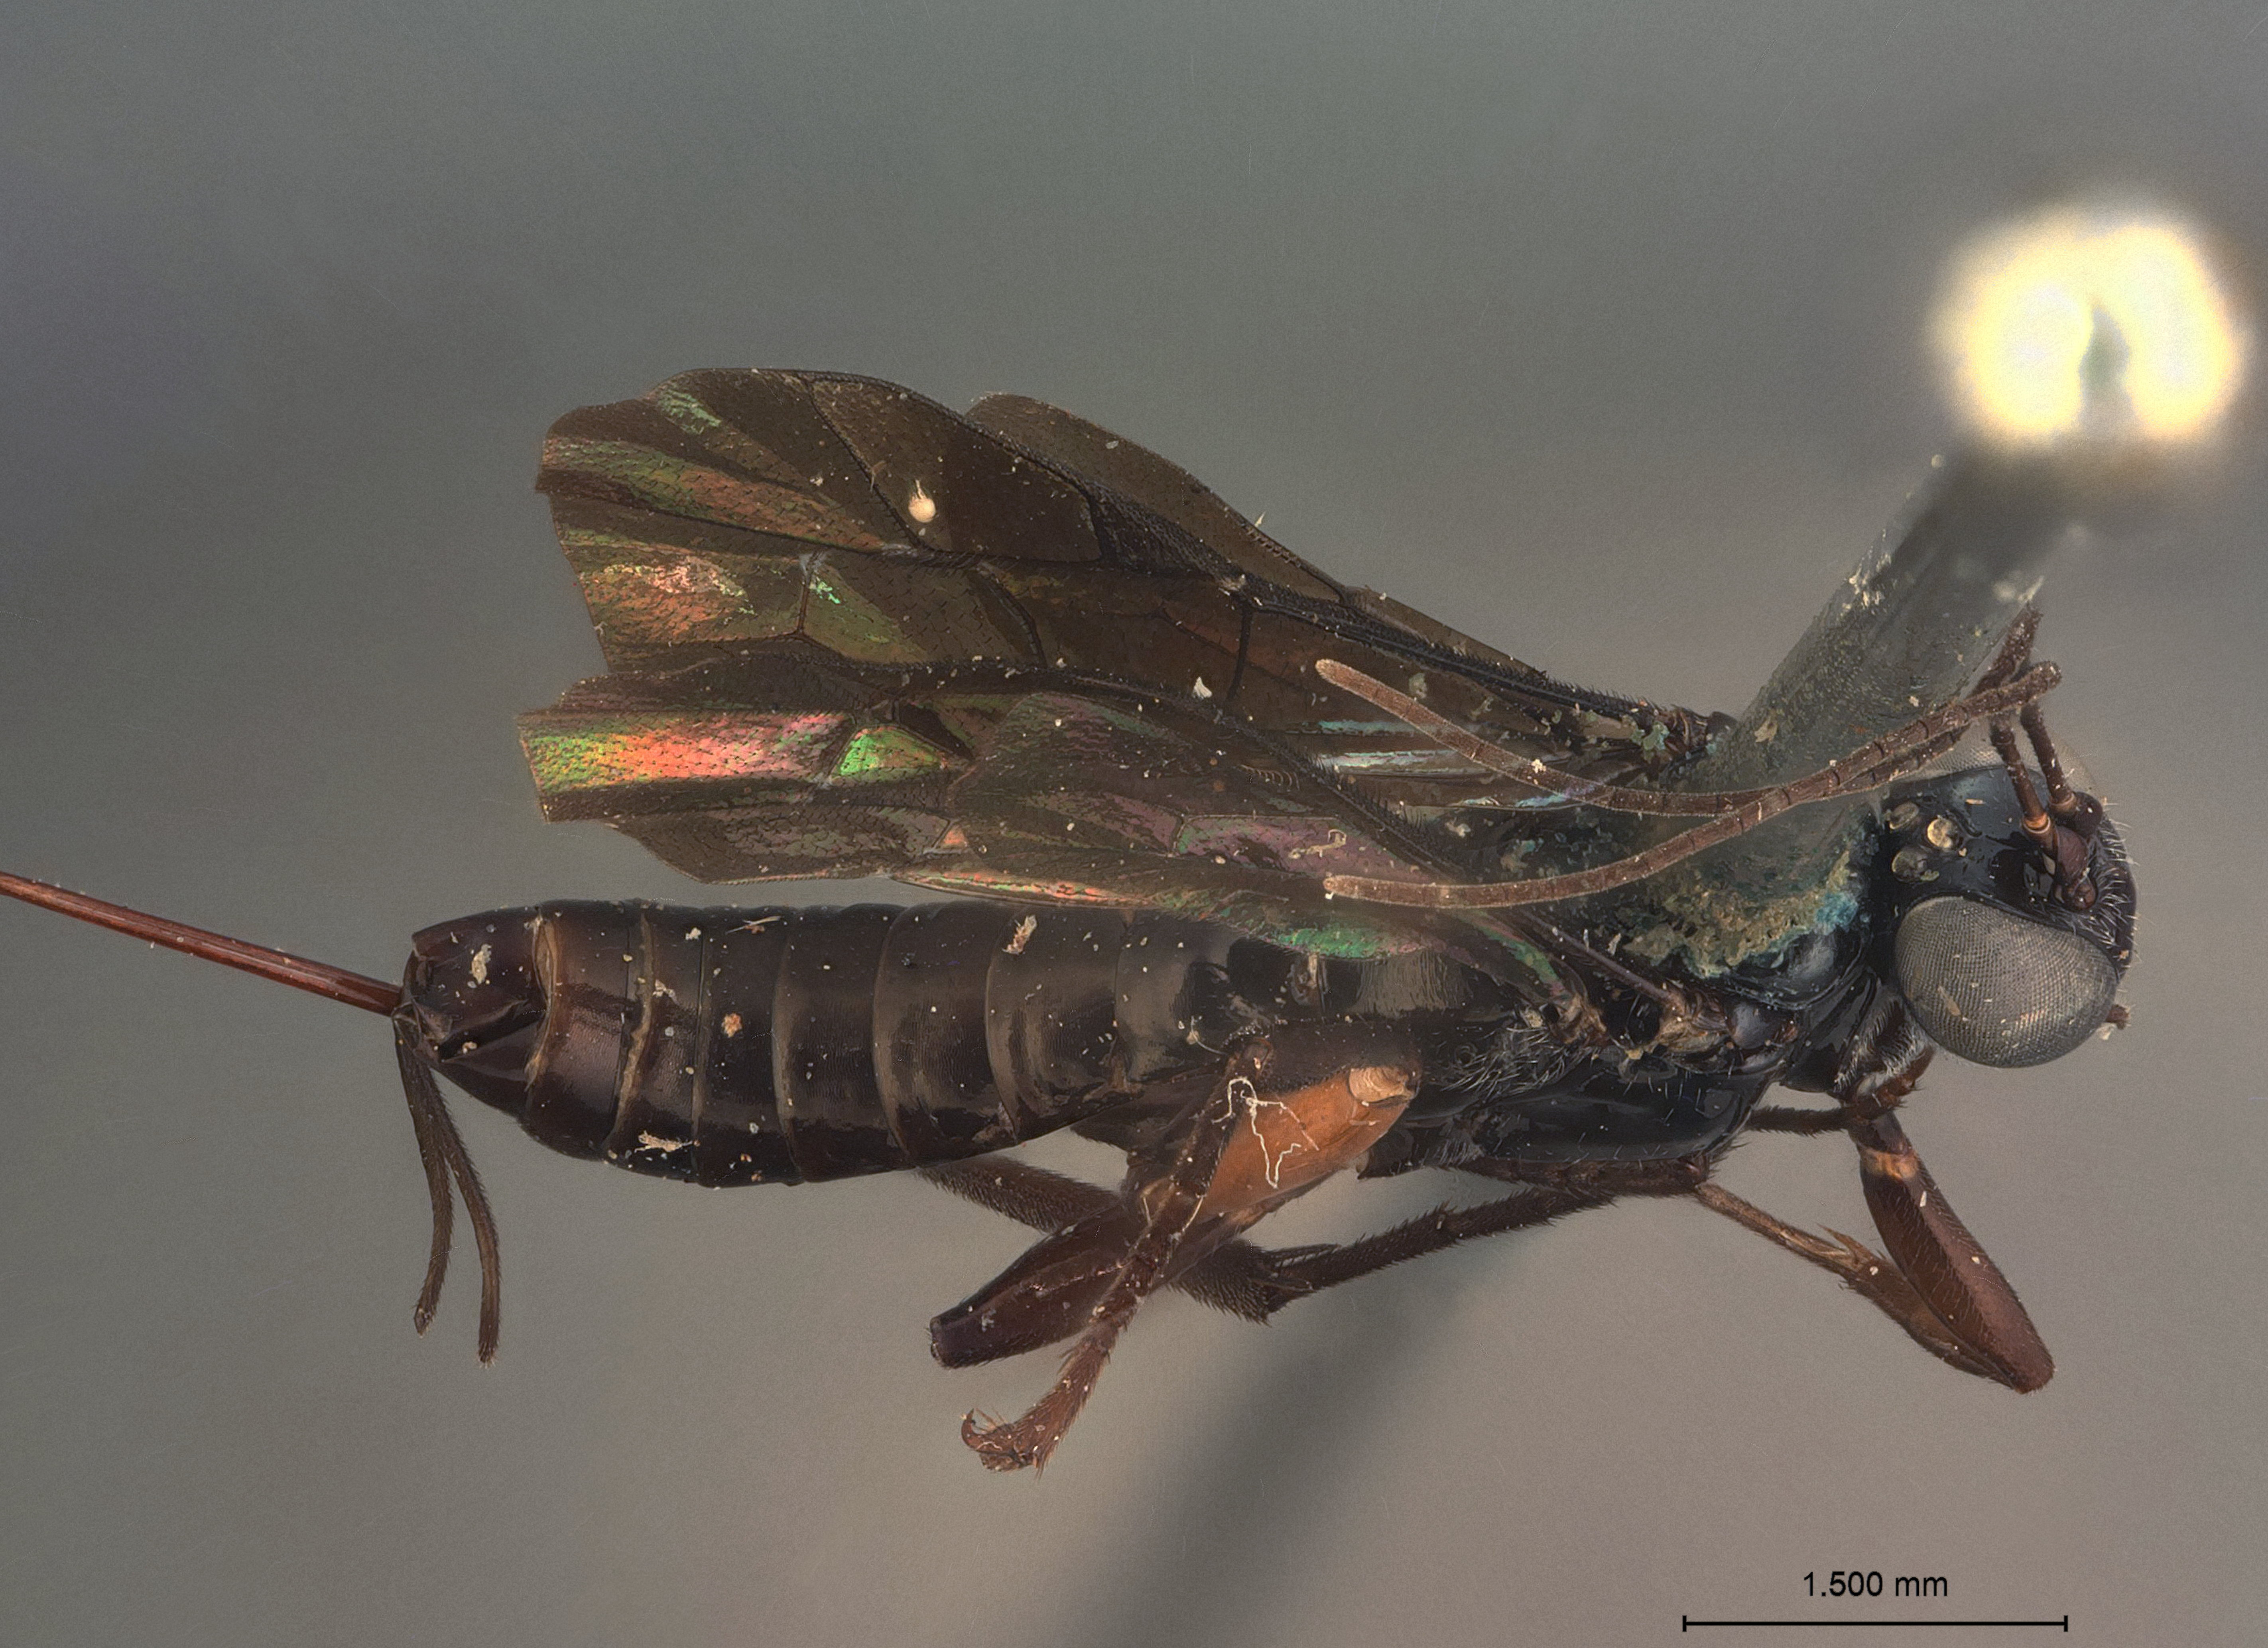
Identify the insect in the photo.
Ephialtes nigroaeneus
